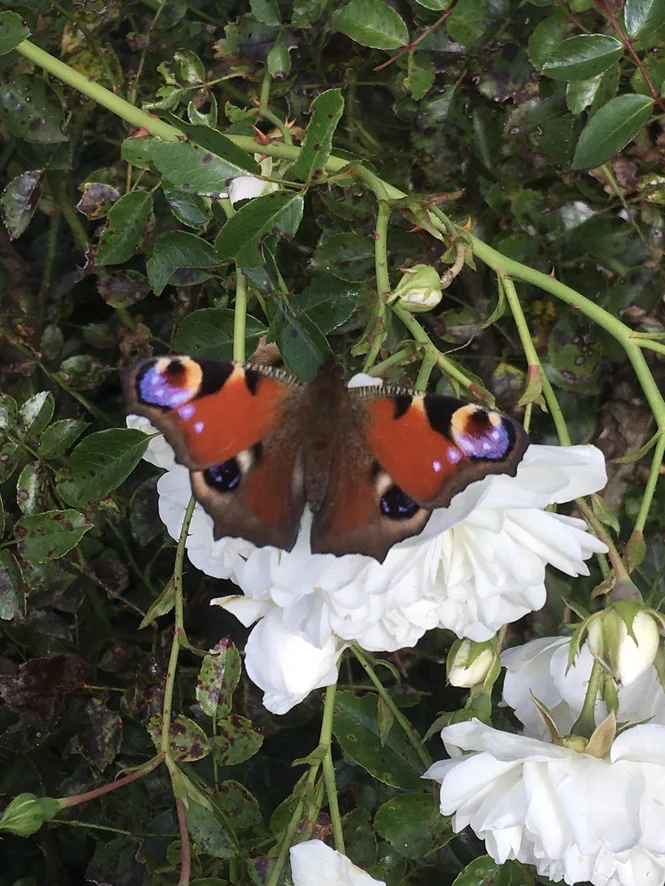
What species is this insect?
Aglais io
